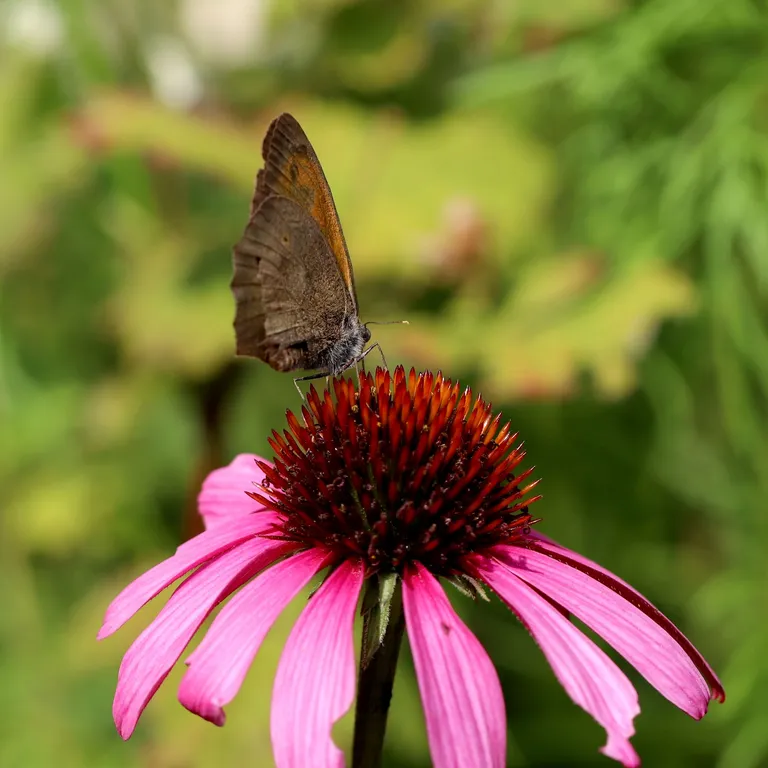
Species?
Maniola jurtina
